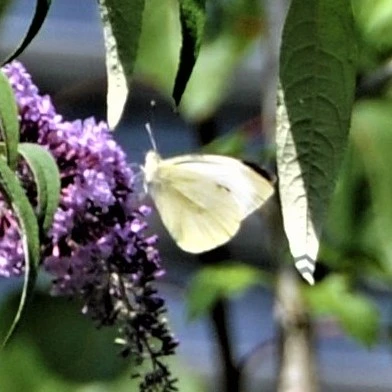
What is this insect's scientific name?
Pieris brassicae
